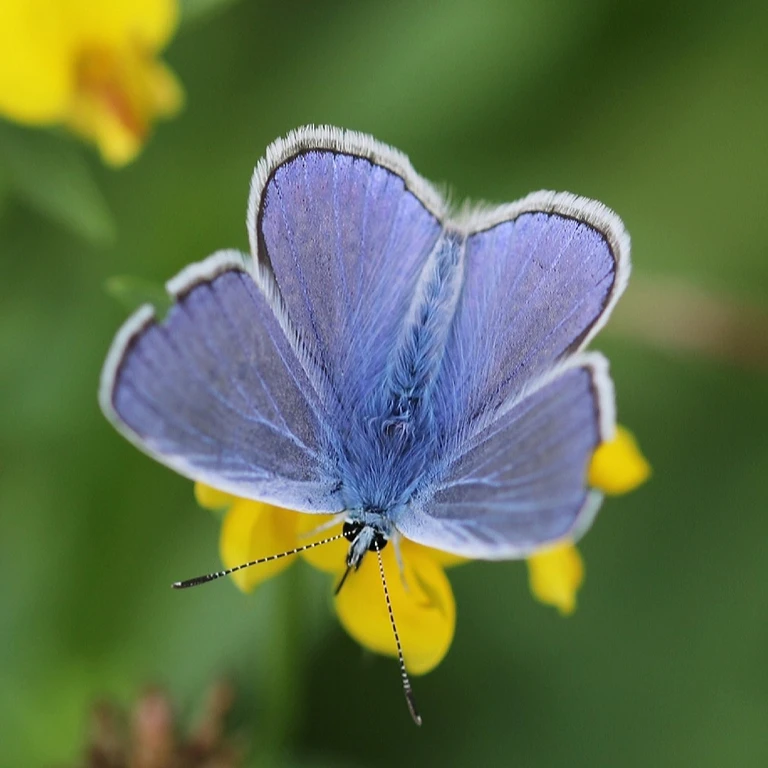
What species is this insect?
Polyommatus icarus
